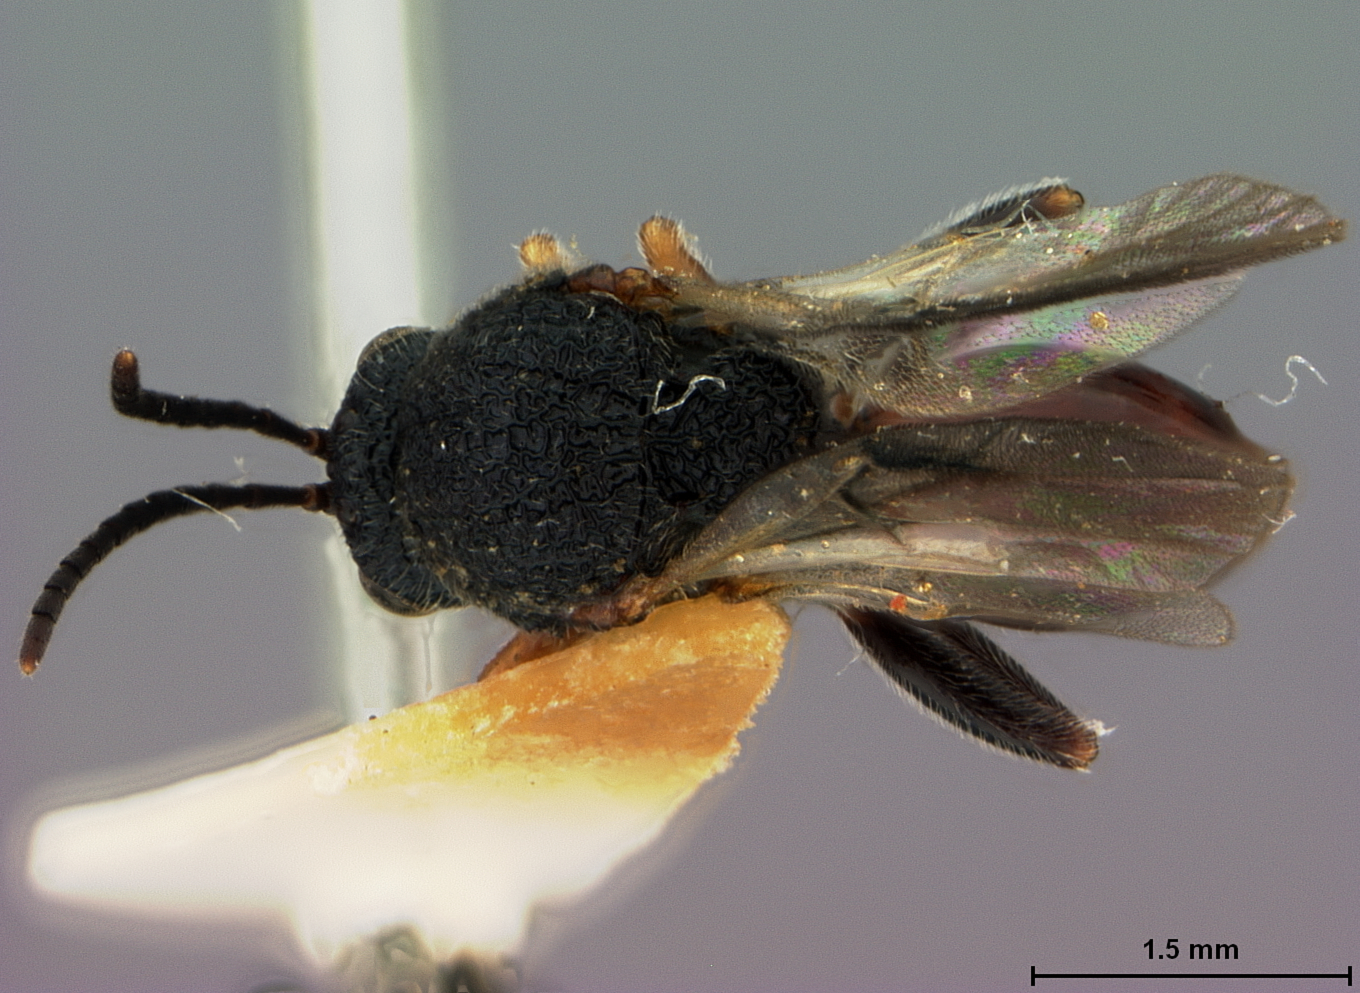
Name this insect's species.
Amphibolips globus
